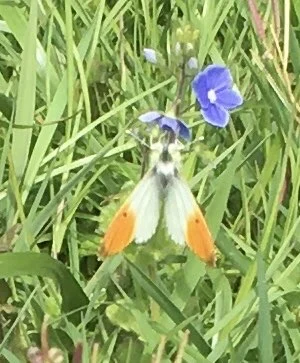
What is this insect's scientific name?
Anthocharis cardamines
